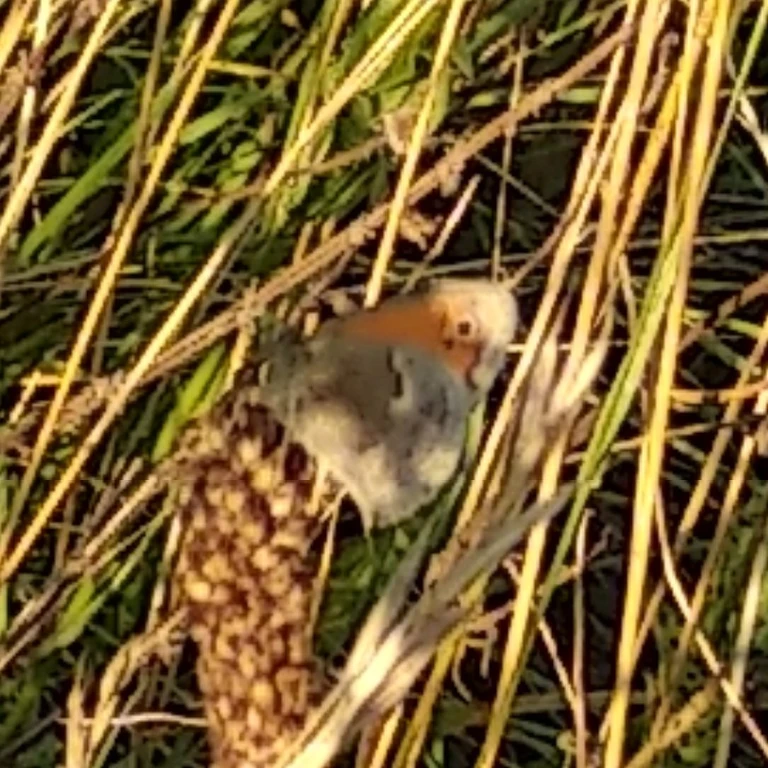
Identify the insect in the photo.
Coenonympha pamphilus
